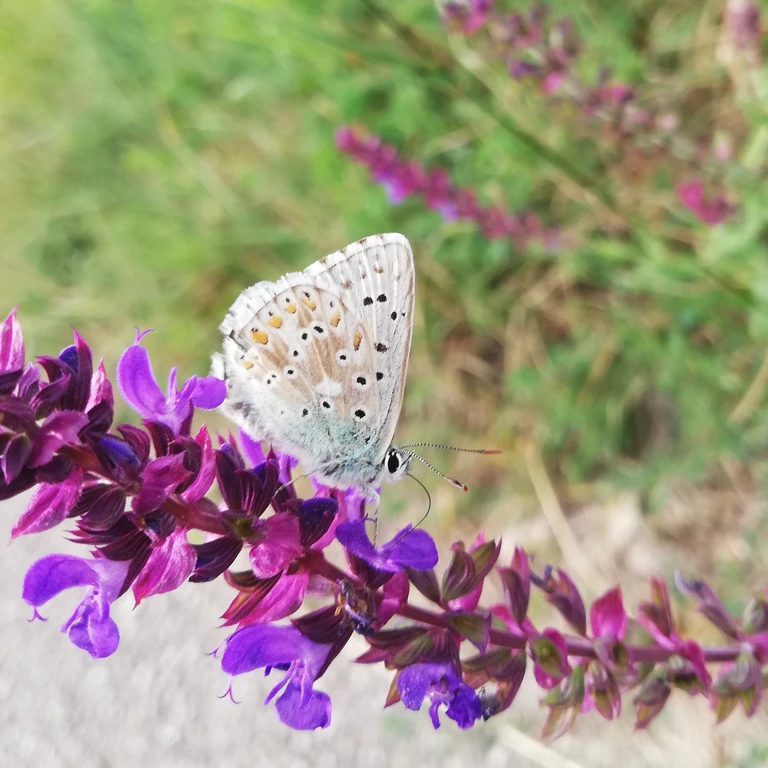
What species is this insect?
Lysandra coridon
